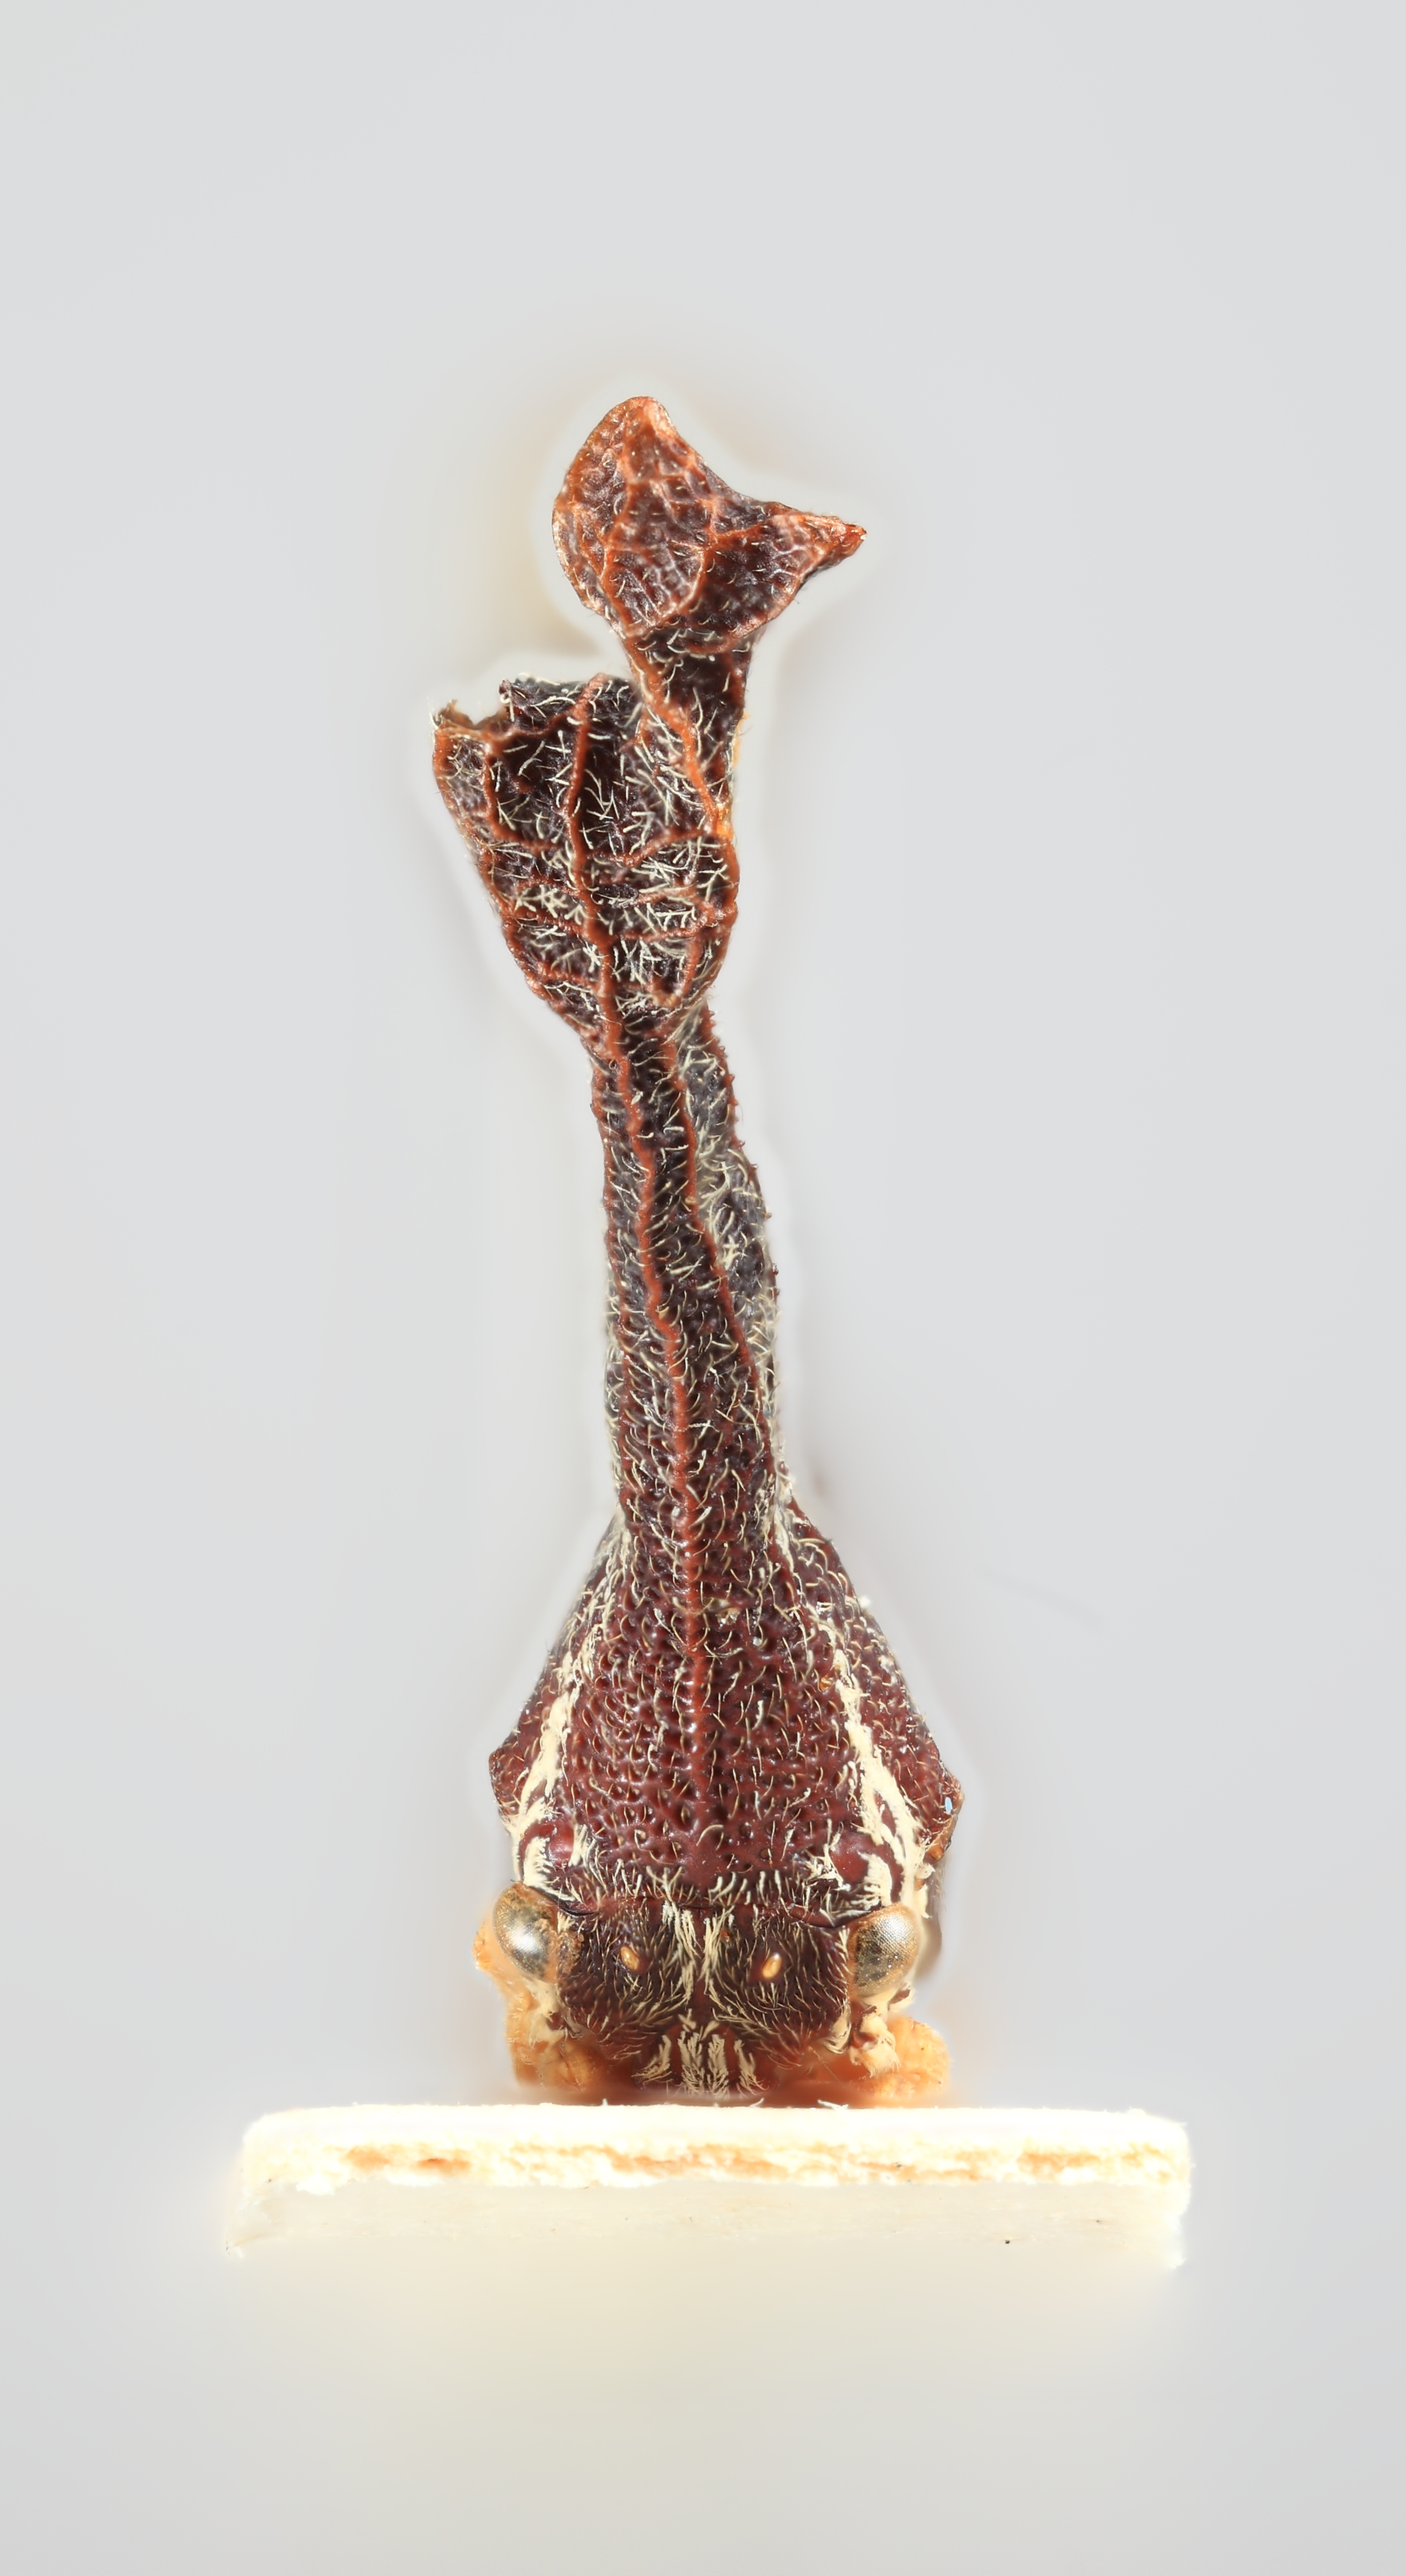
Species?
Pyrgonota sinuata
